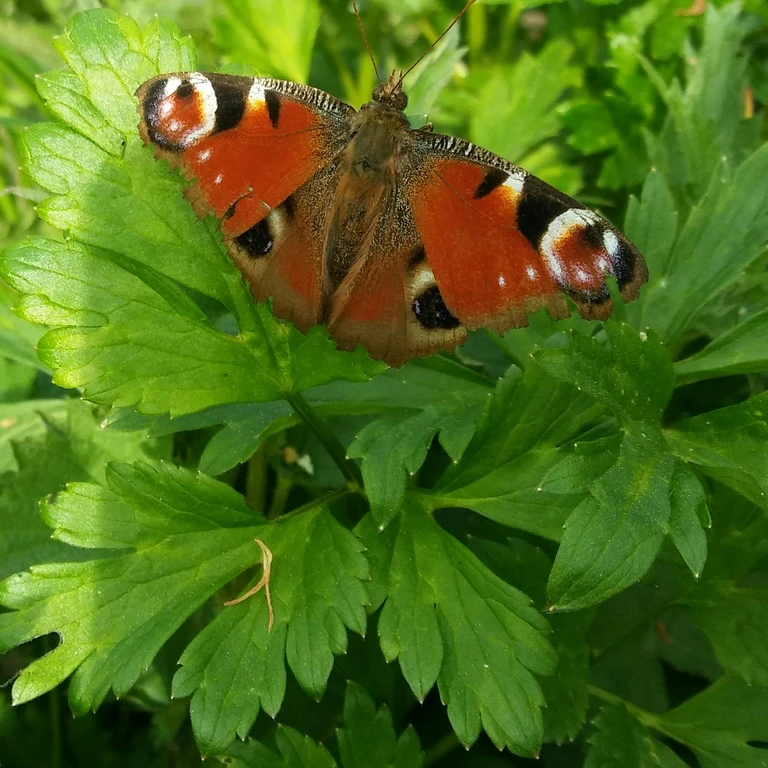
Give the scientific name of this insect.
Aglais io
